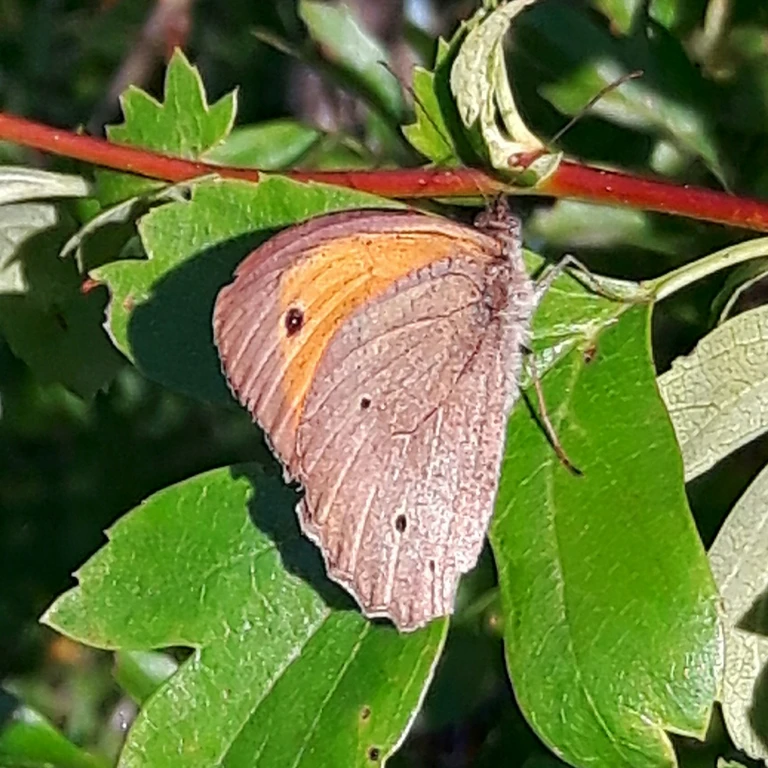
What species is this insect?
Maniola jurtina
